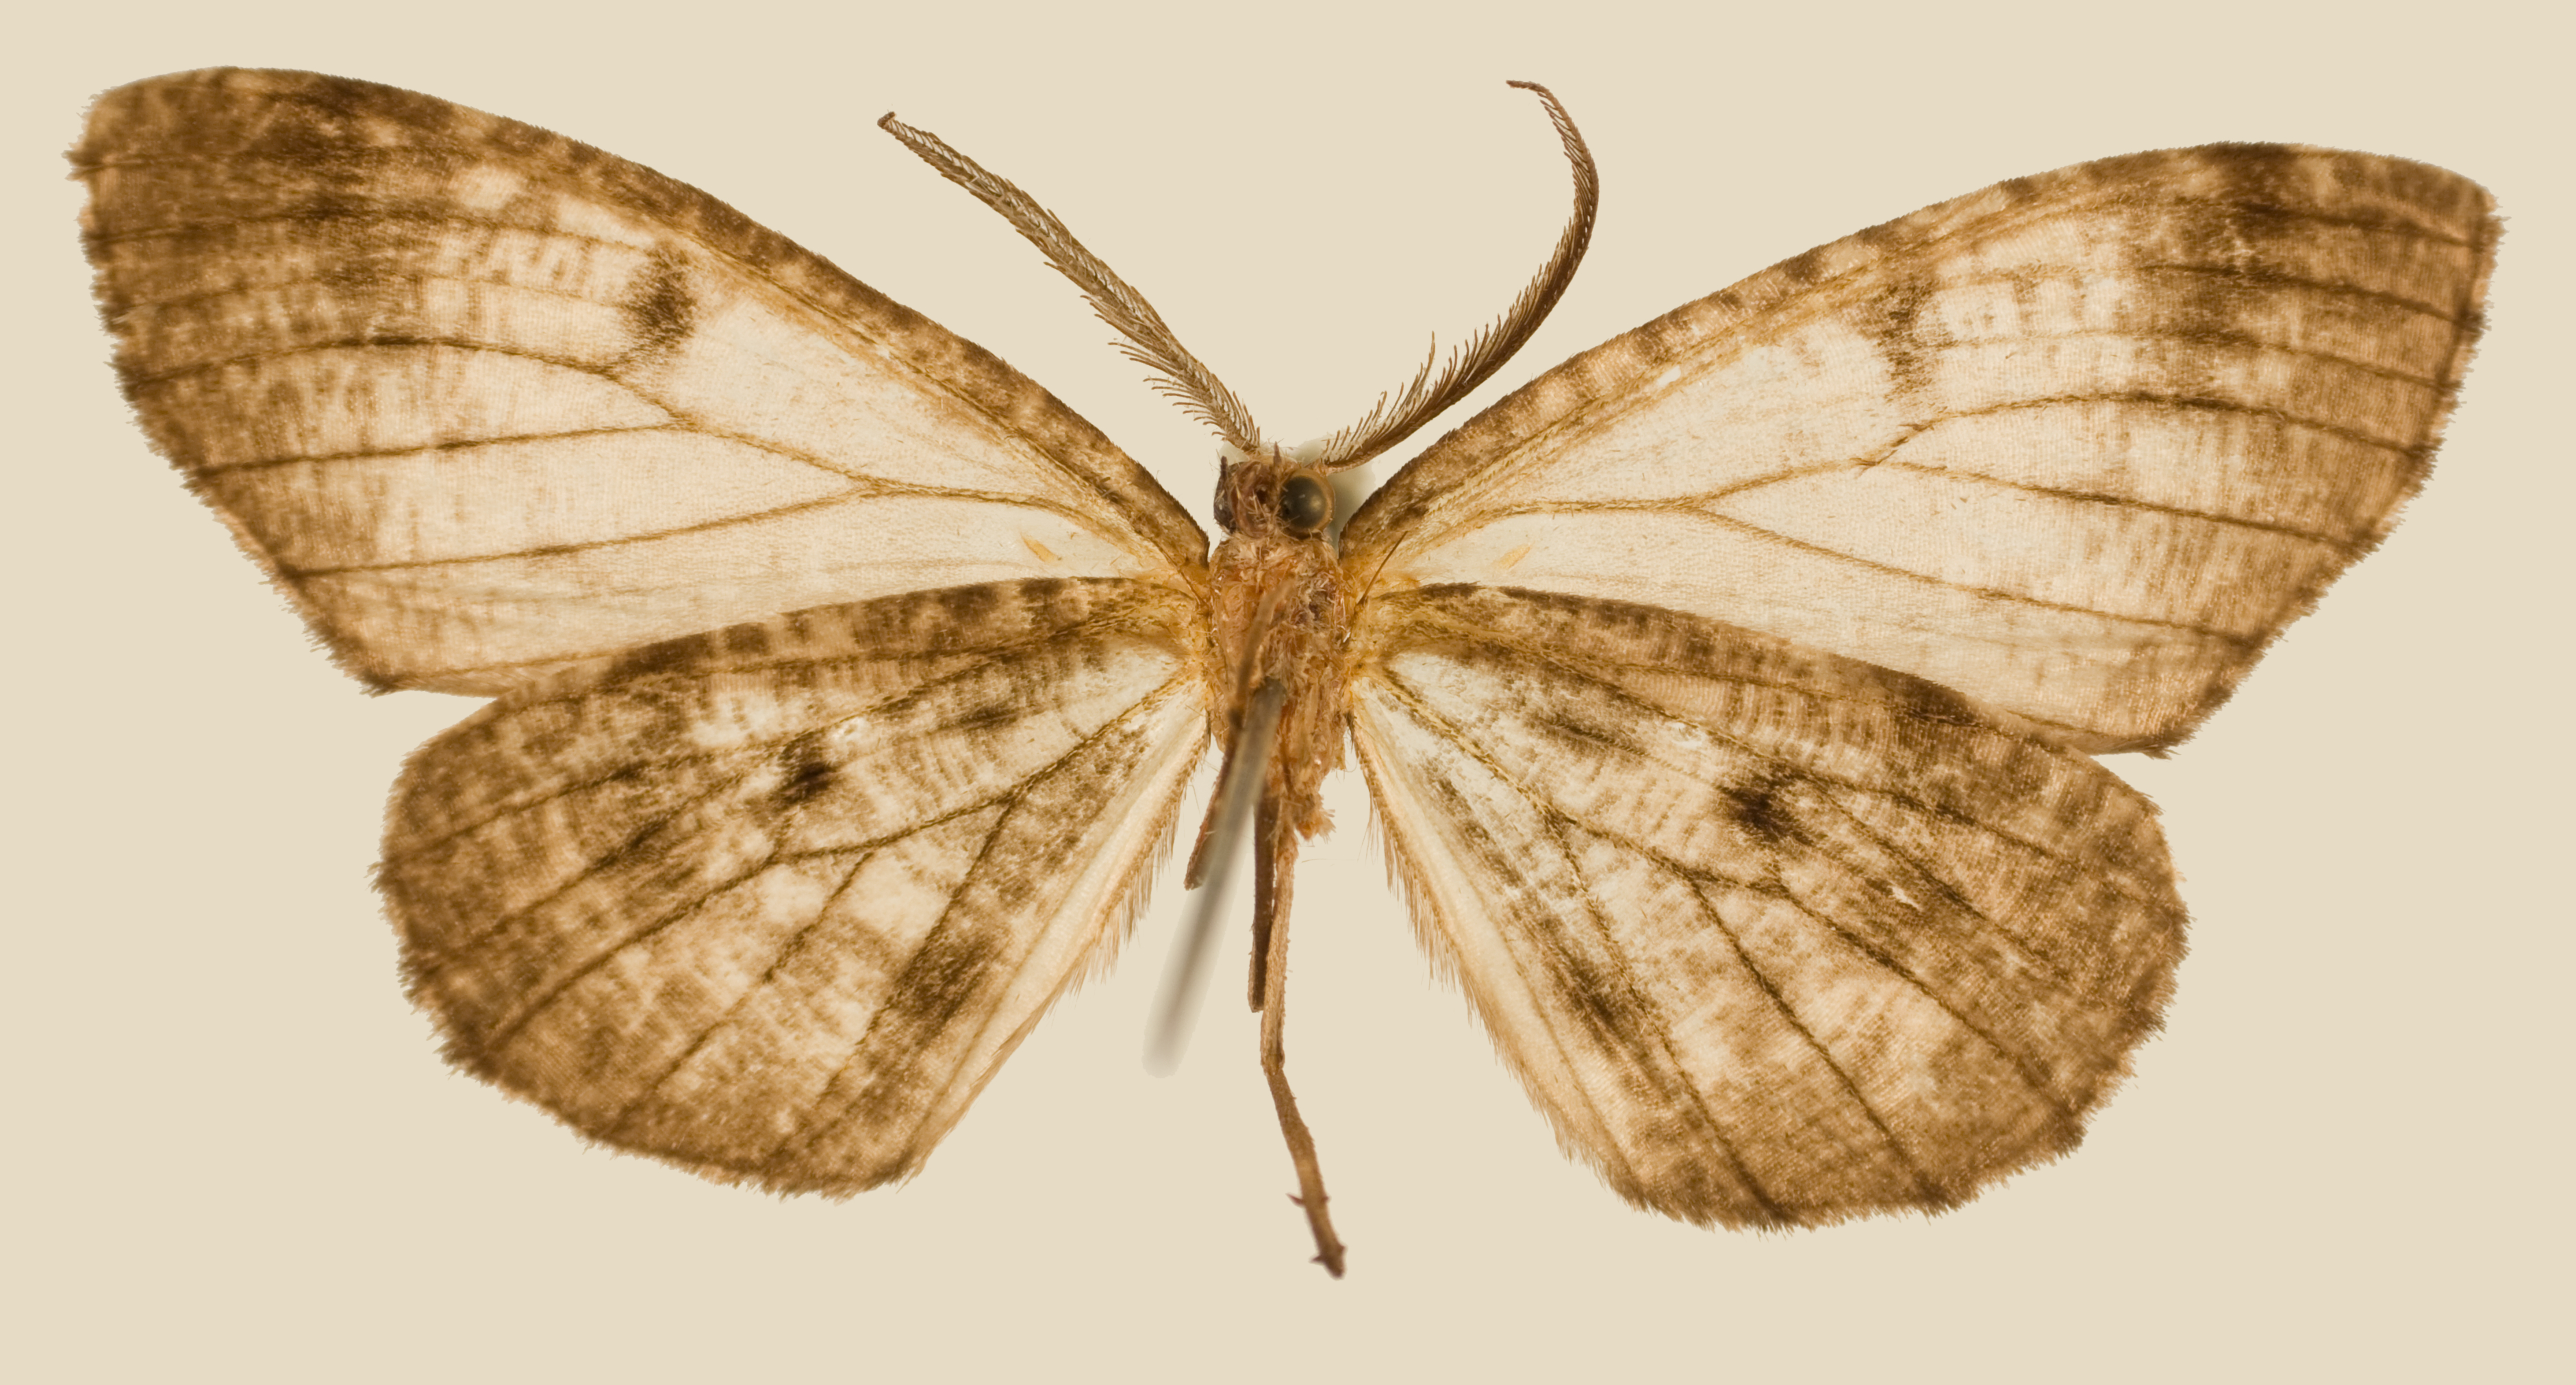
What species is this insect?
Nipteria pectinata
